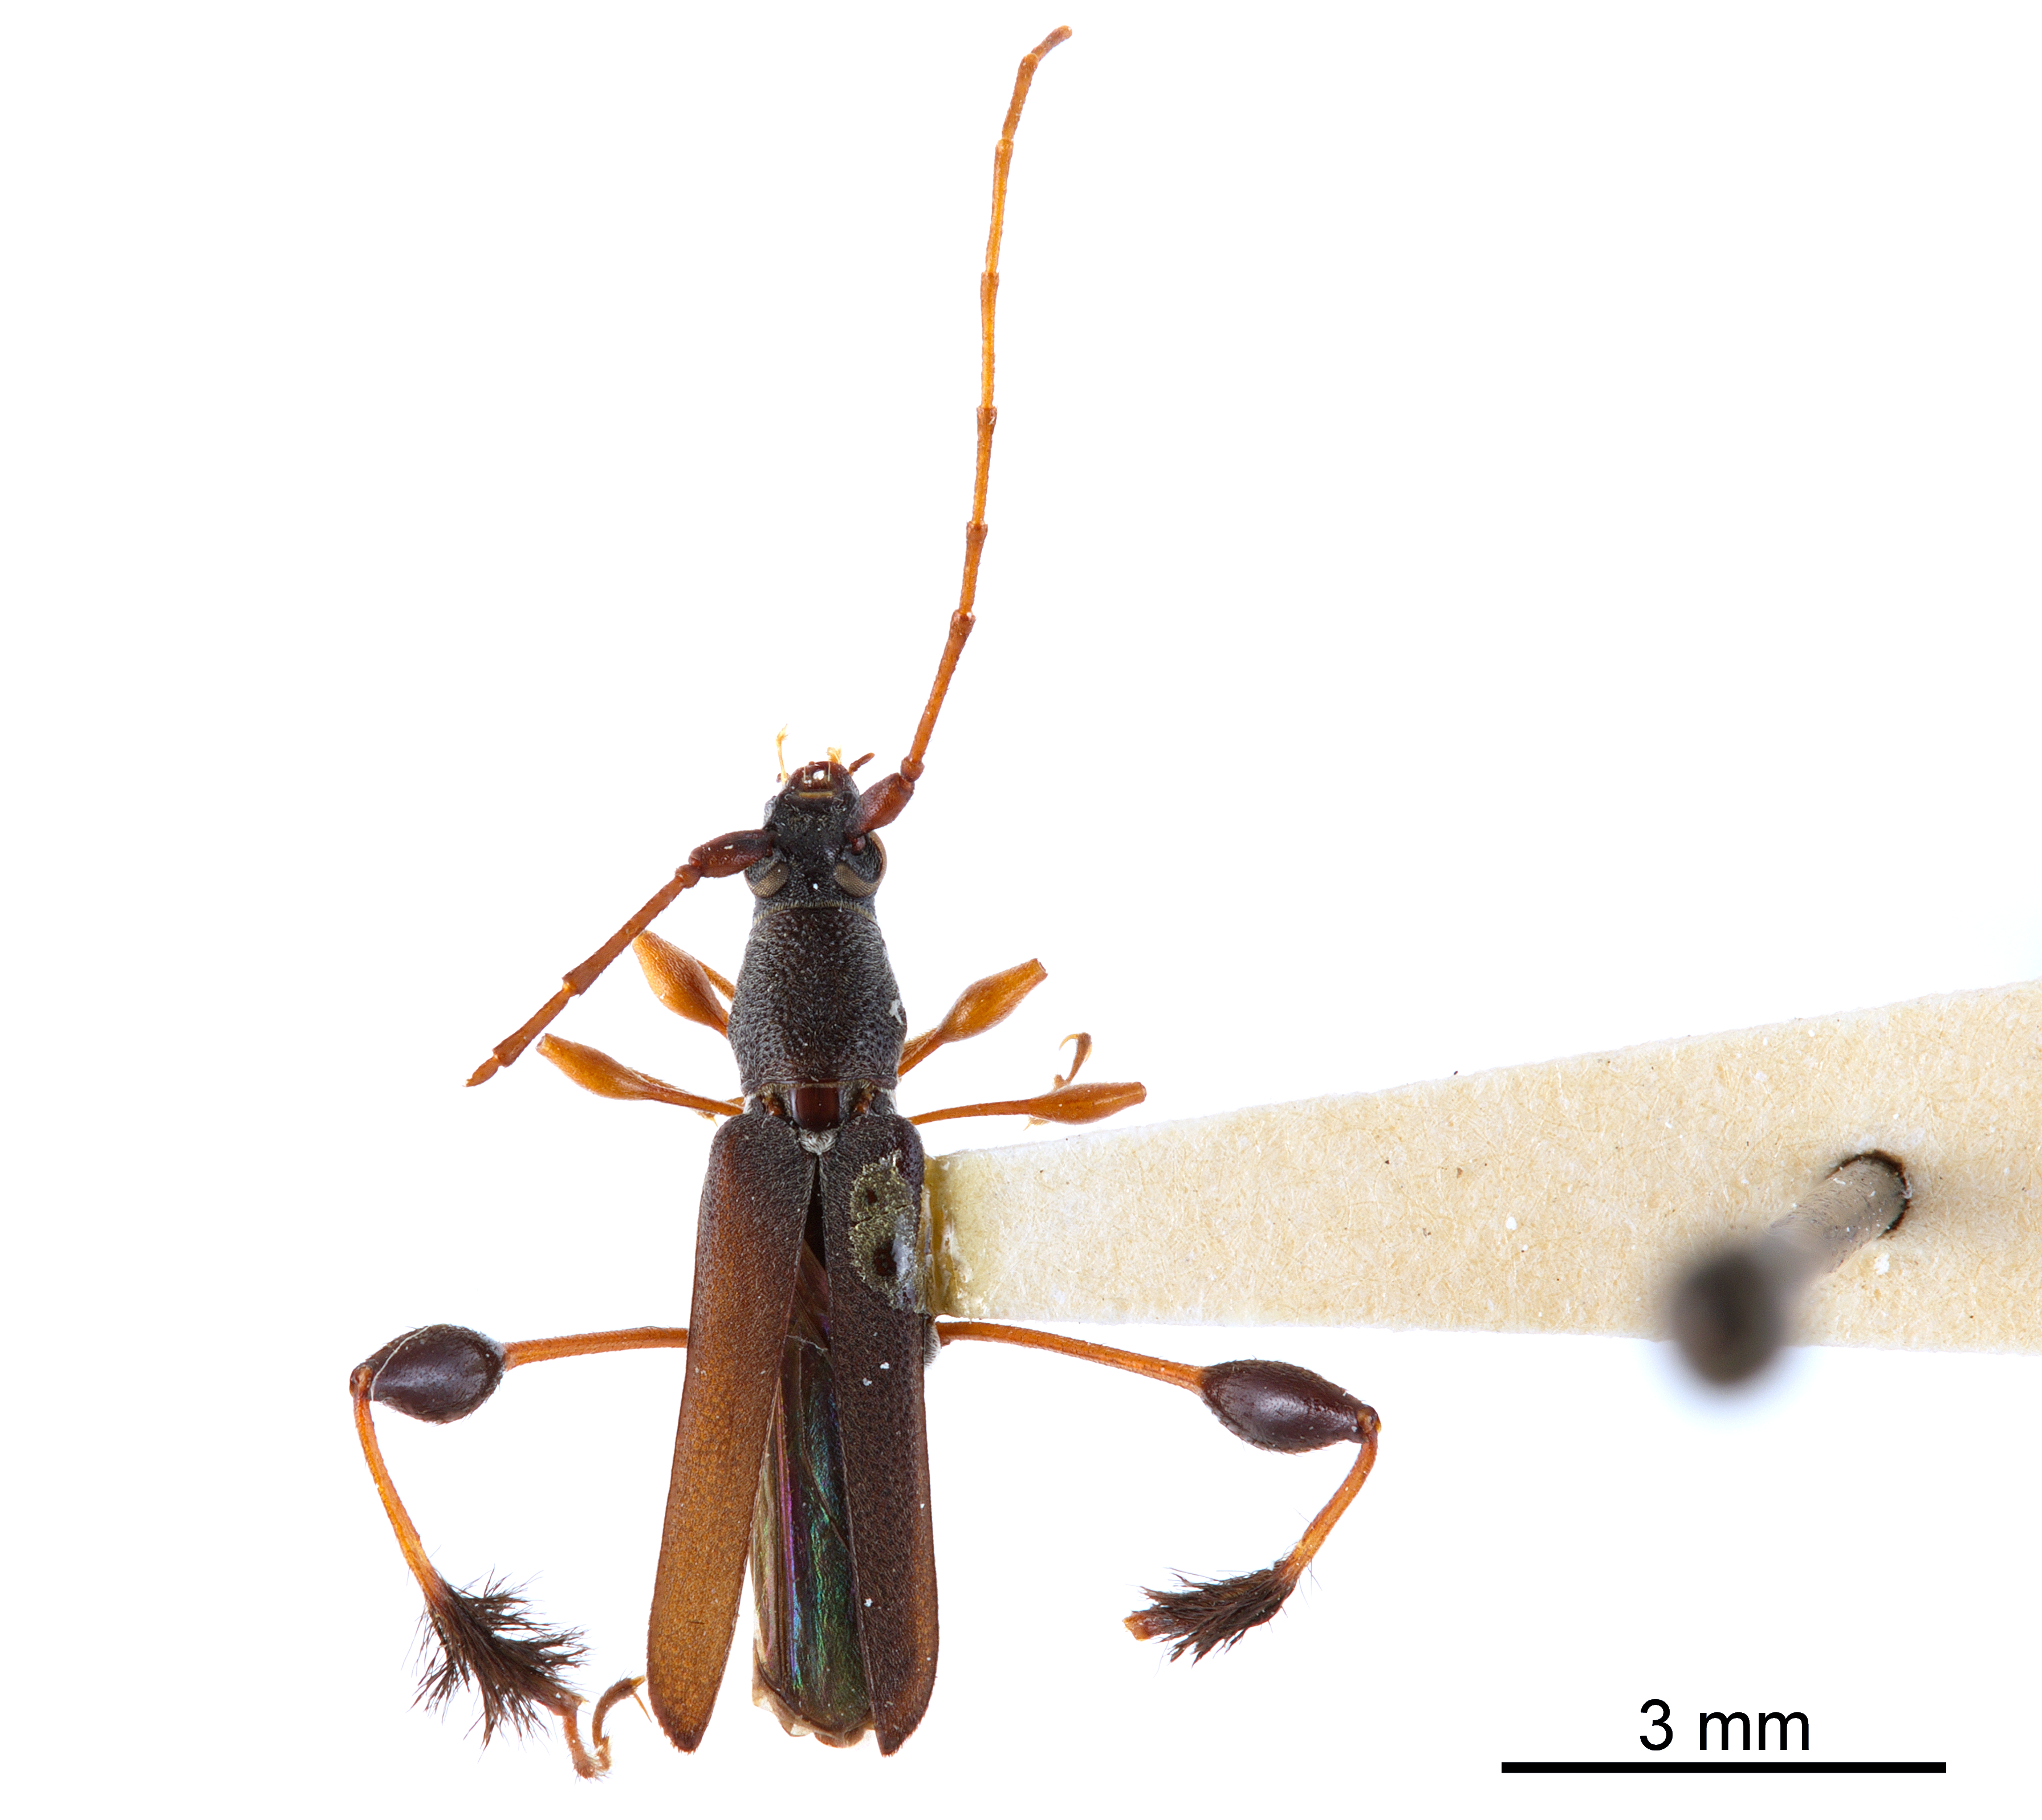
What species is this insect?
Dirocoremia bruchi
